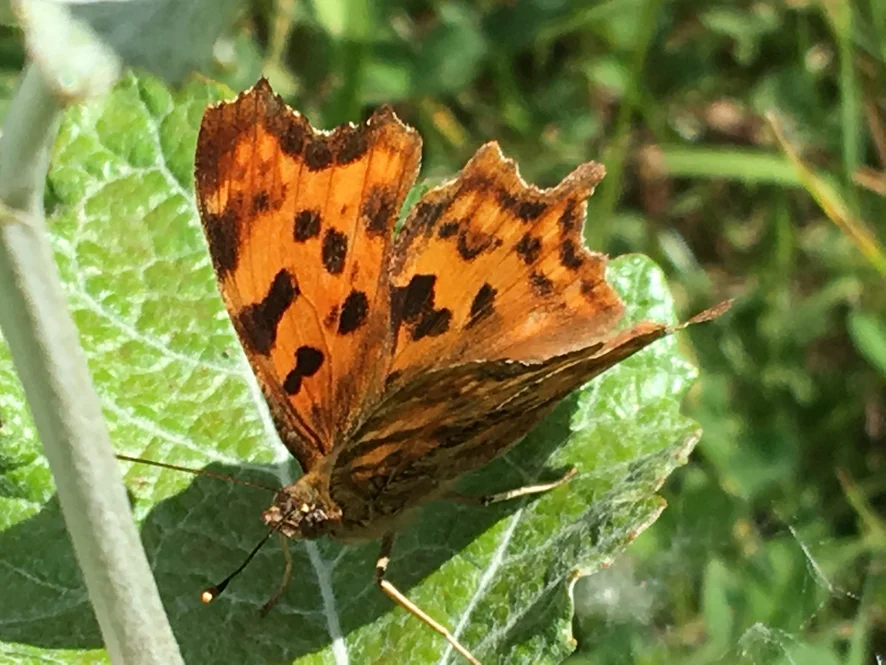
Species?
Polygonia c-album
